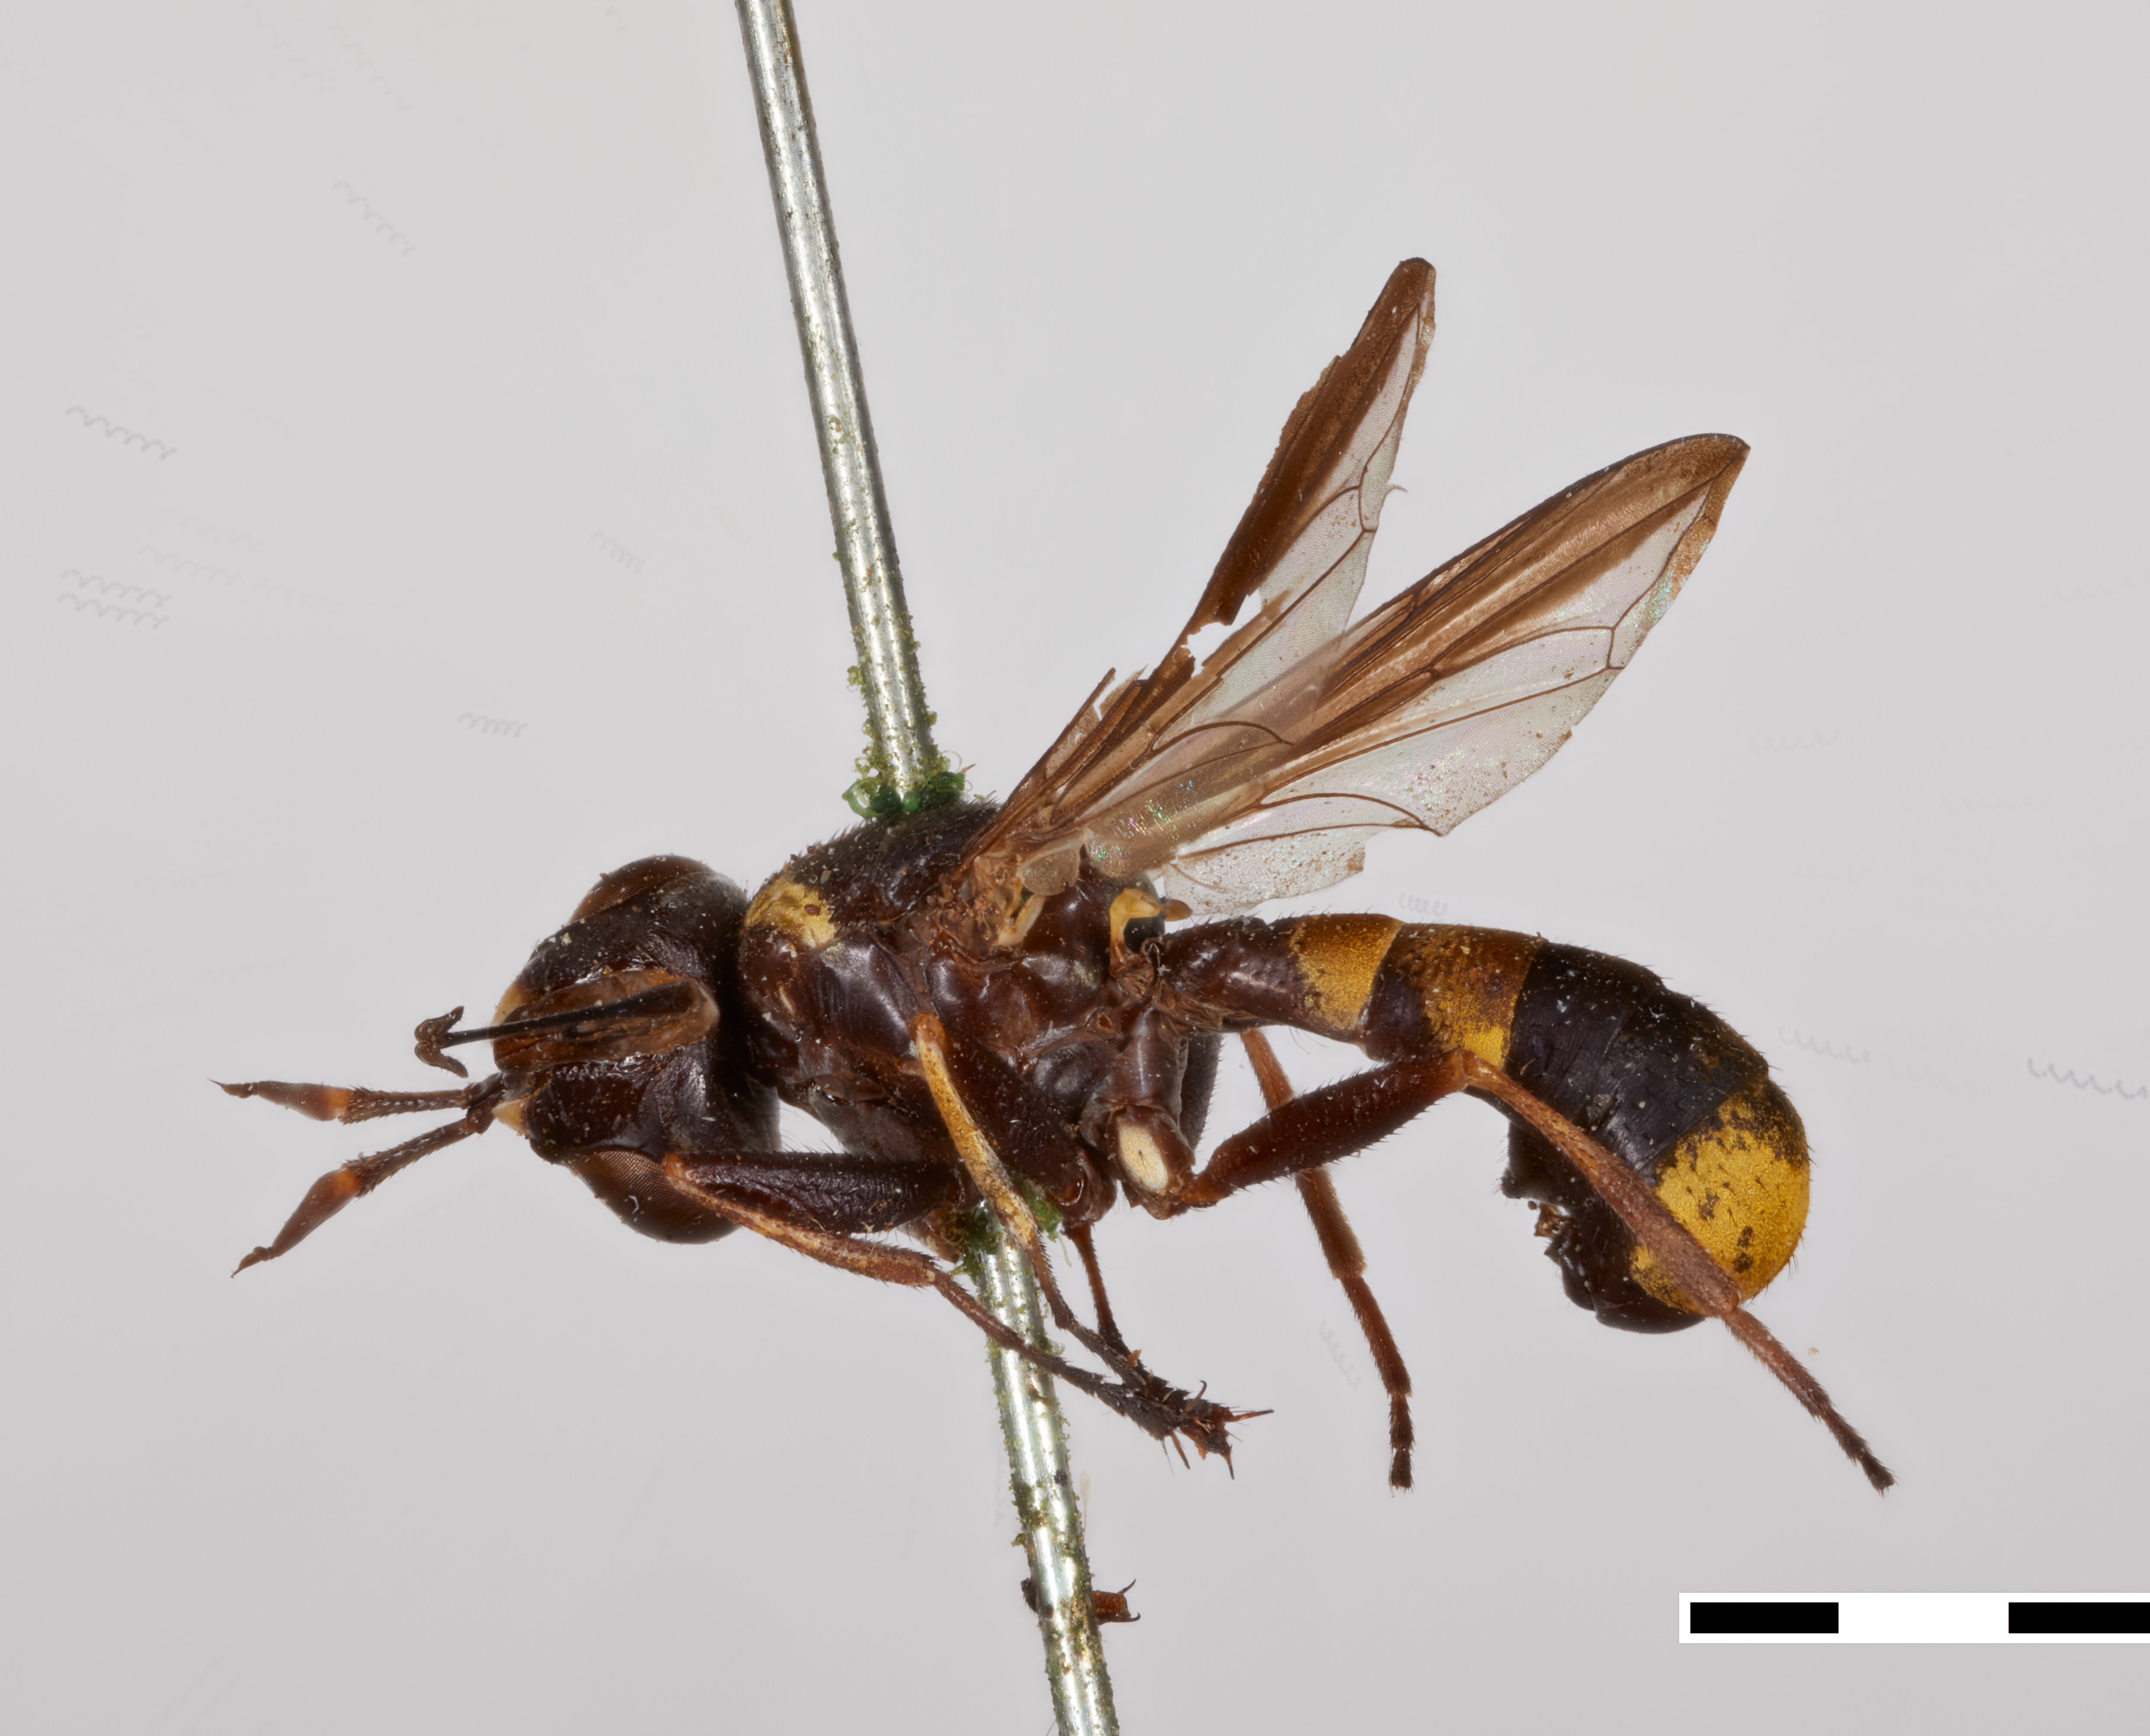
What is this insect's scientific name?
Australaloconops sydneyi
